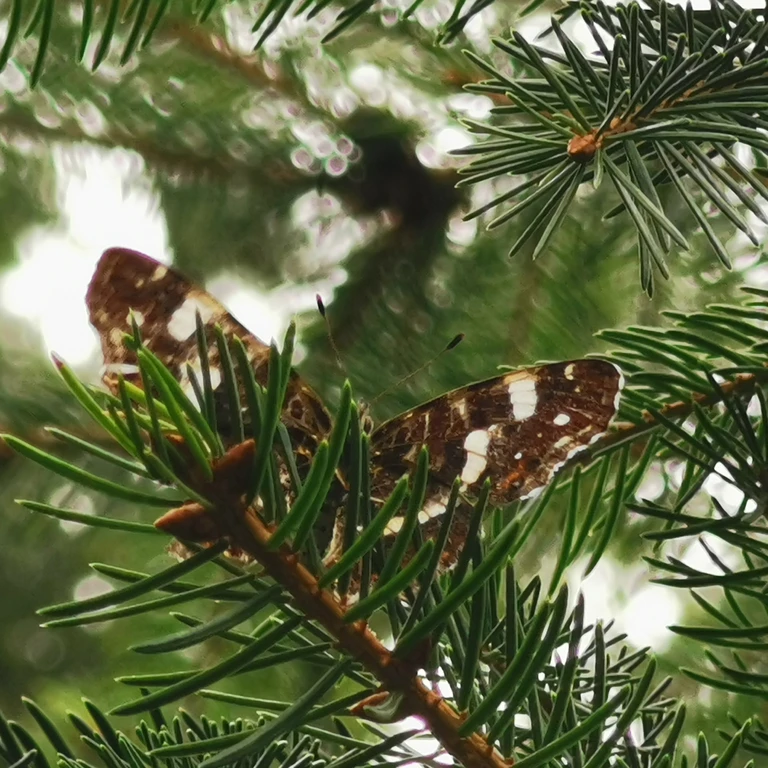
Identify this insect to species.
Araschnia levana
